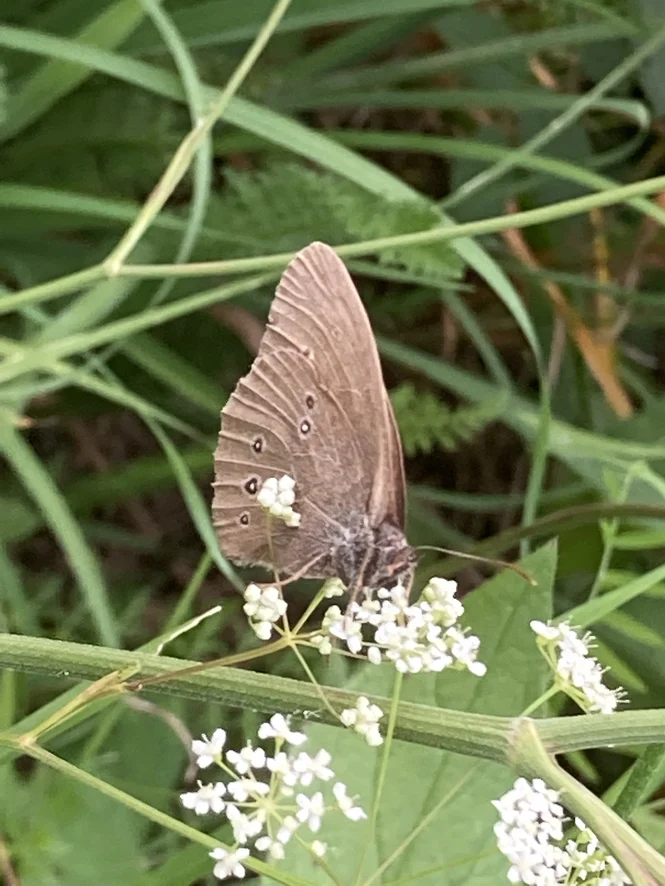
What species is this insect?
Aphantopus hyperantus
